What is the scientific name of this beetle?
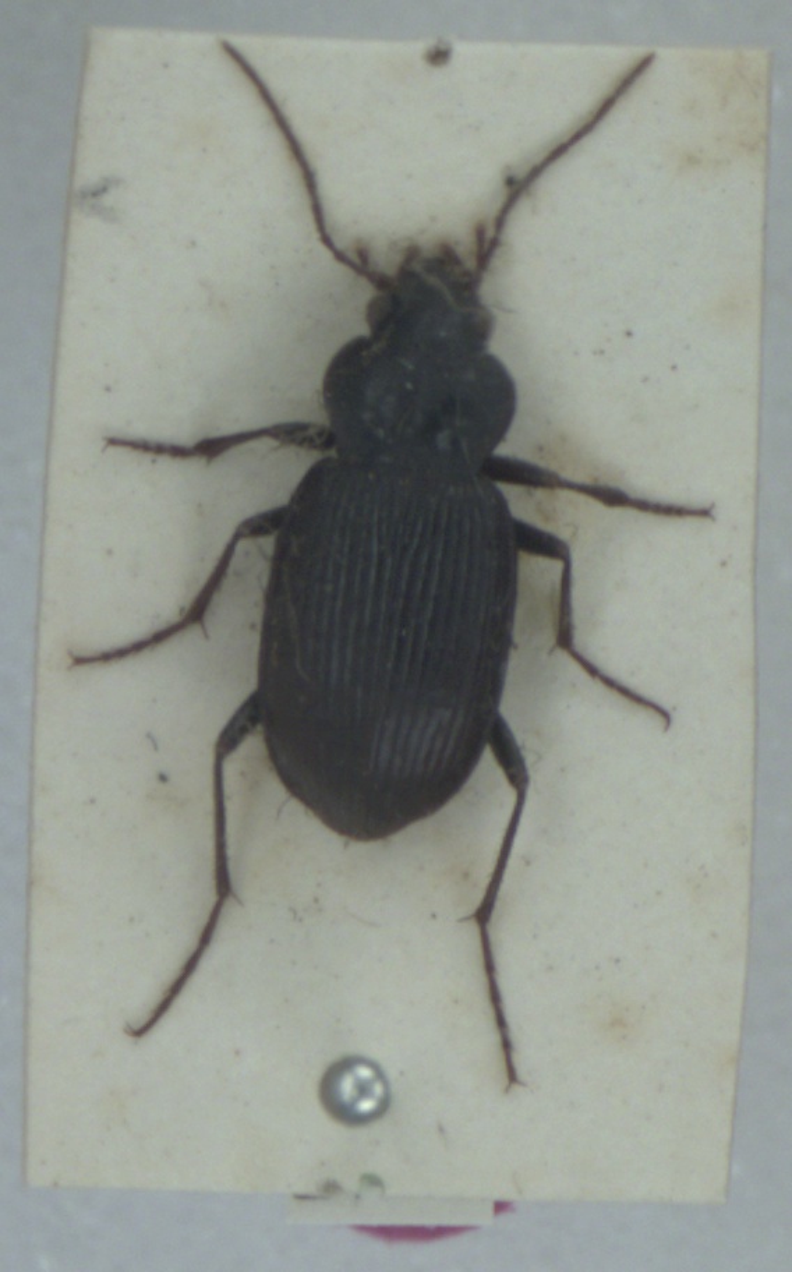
Nebria brevicollis
